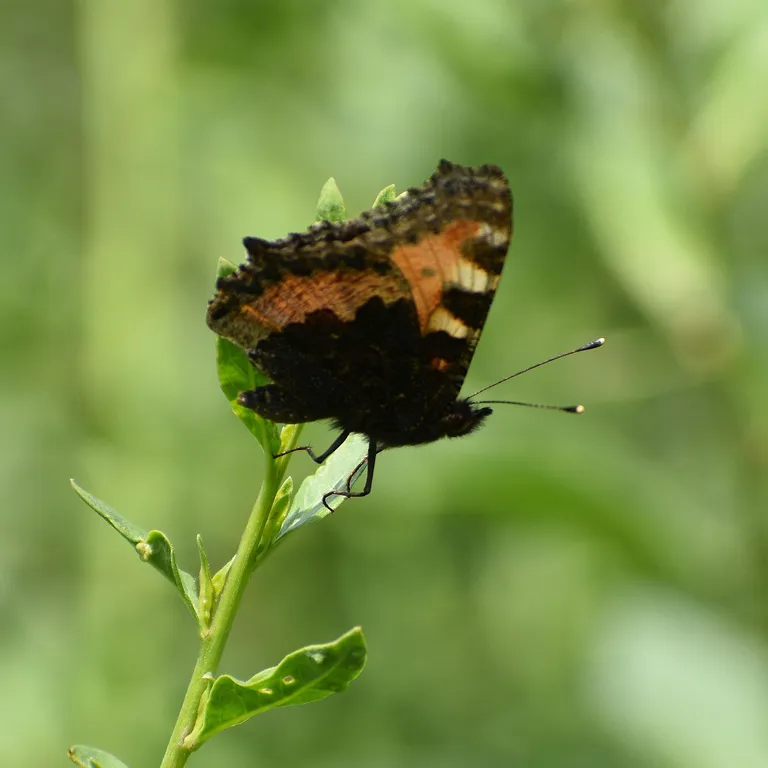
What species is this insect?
Aglais urticae
